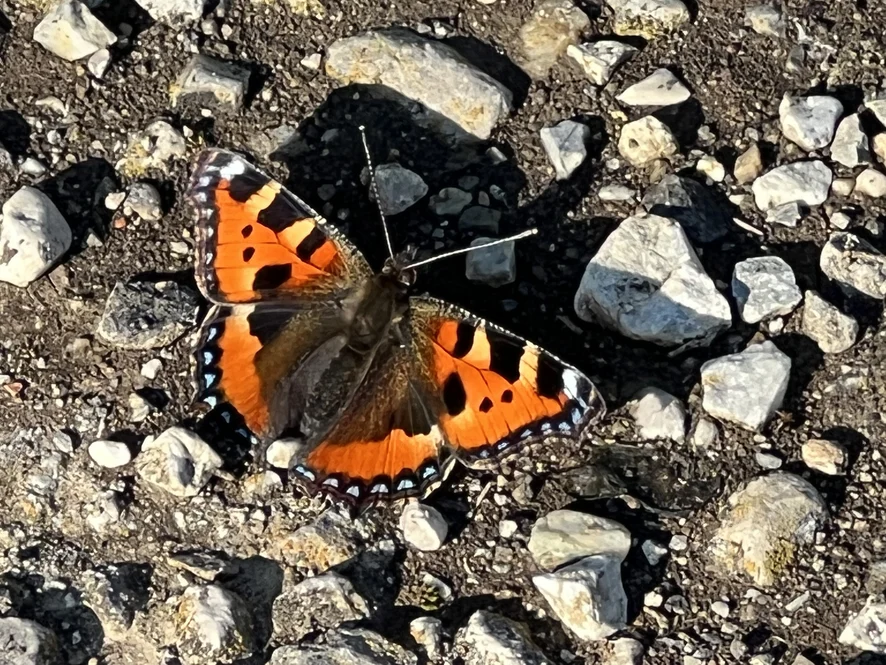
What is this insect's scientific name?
Aglais urticae
